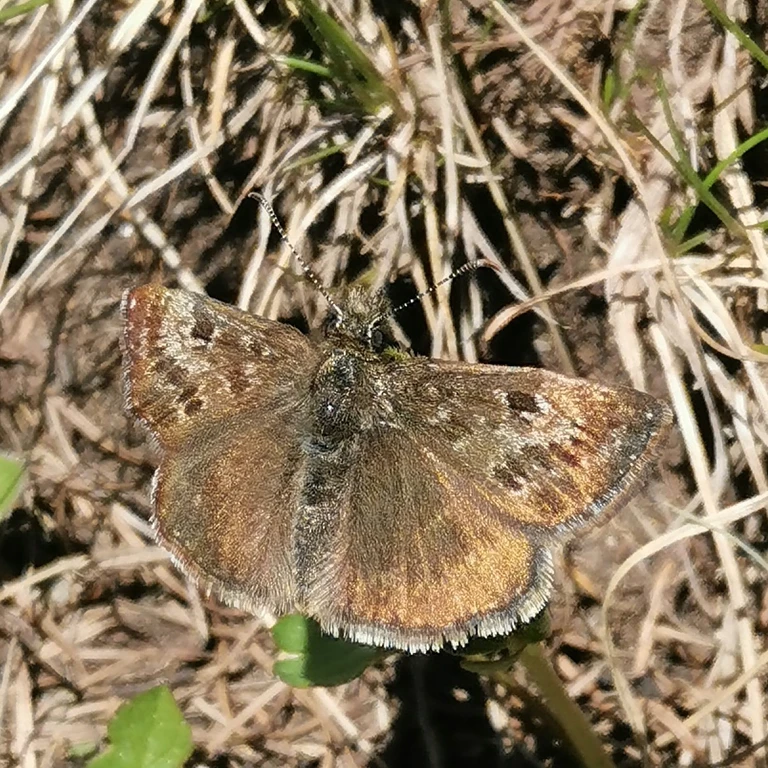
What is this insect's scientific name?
Erynnis tages
